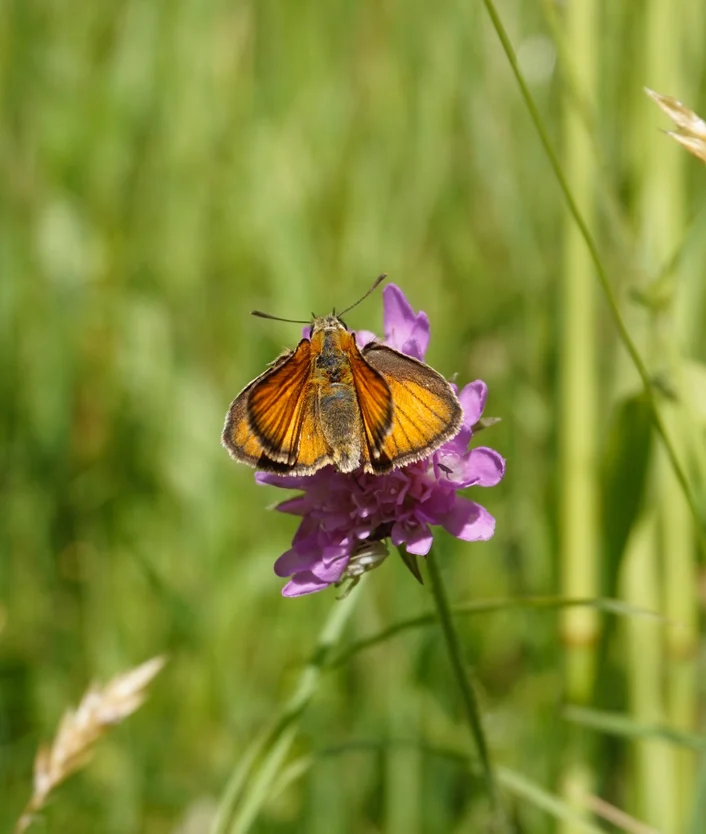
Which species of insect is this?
Thymelicus sylvestris
